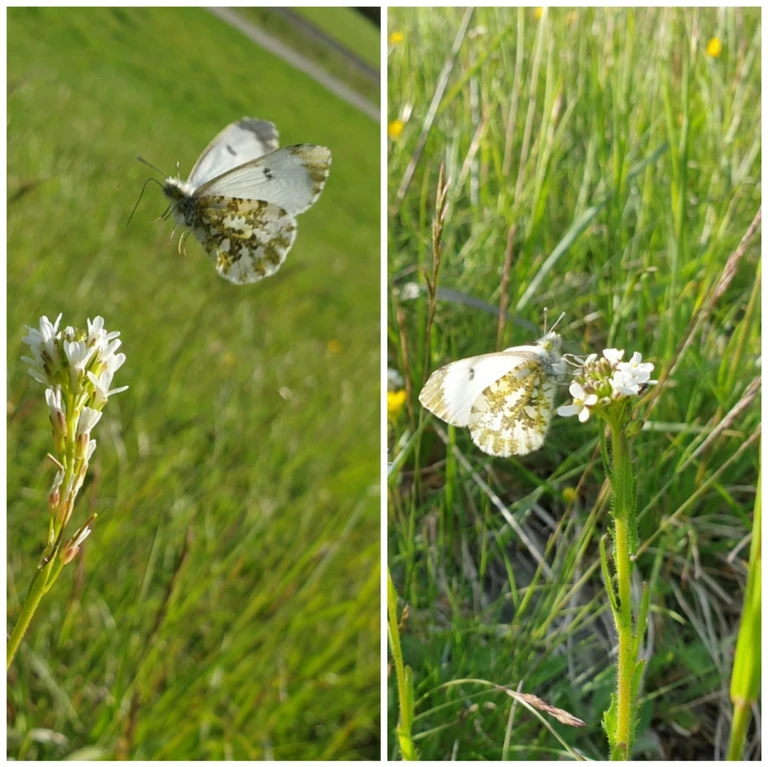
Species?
Anthocharis cardamines
